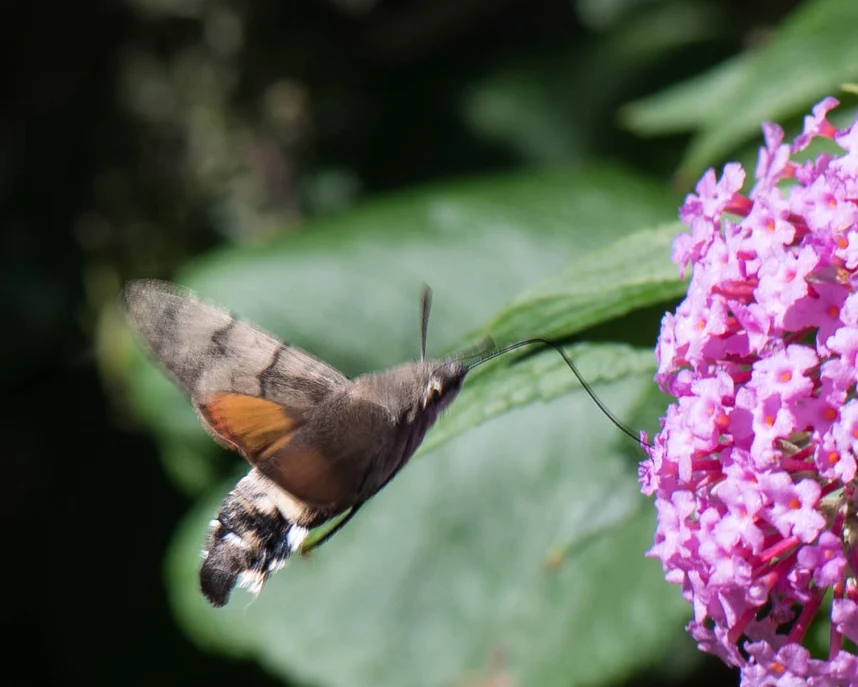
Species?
Macroglossum stellatarum
